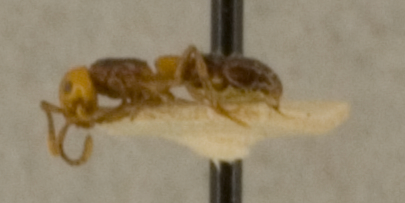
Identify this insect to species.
Phyracaces elegans
